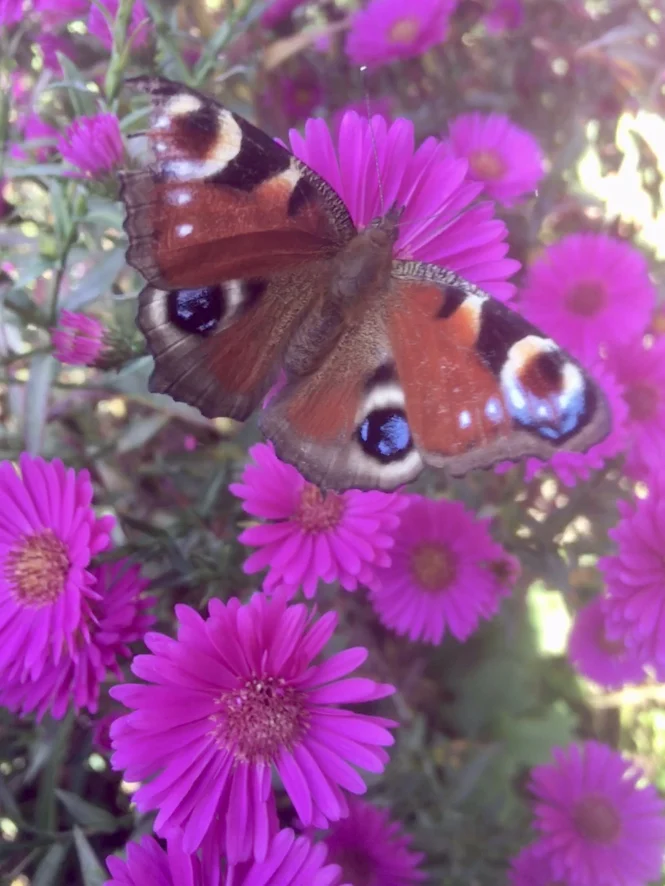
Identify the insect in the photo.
Aglais io
